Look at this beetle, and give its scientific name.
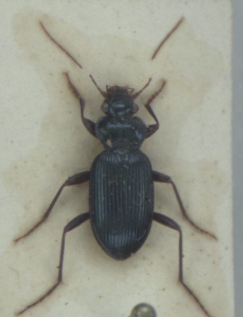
Leistus spinibarbis
